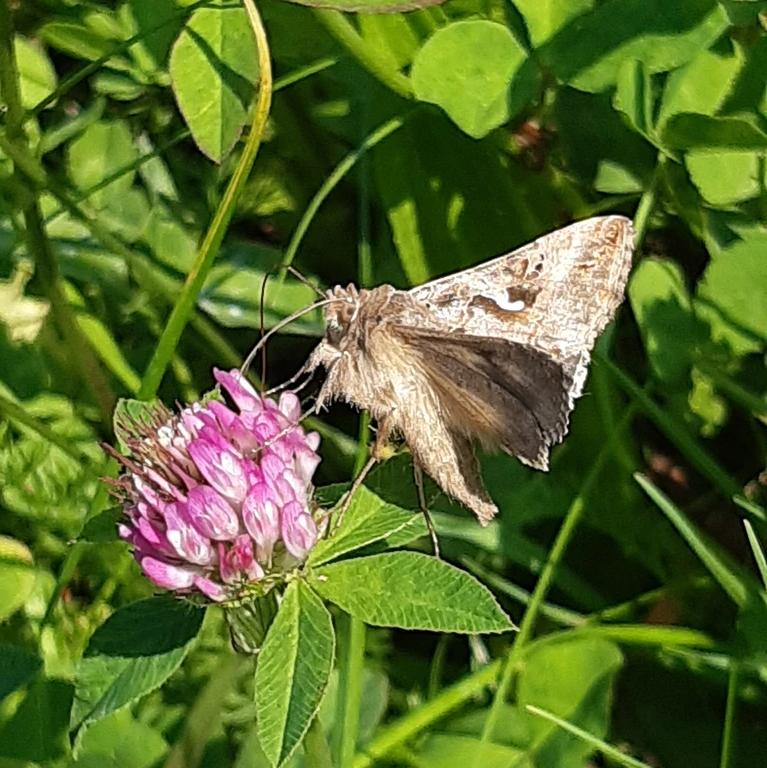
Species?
Autographa gamma
